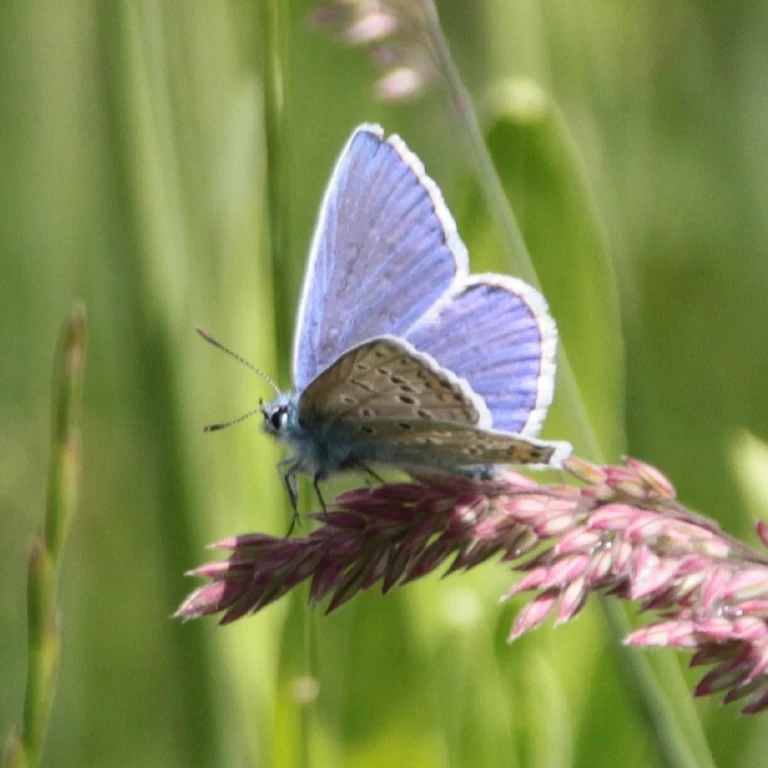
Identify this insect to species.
Polyommatus icarus
